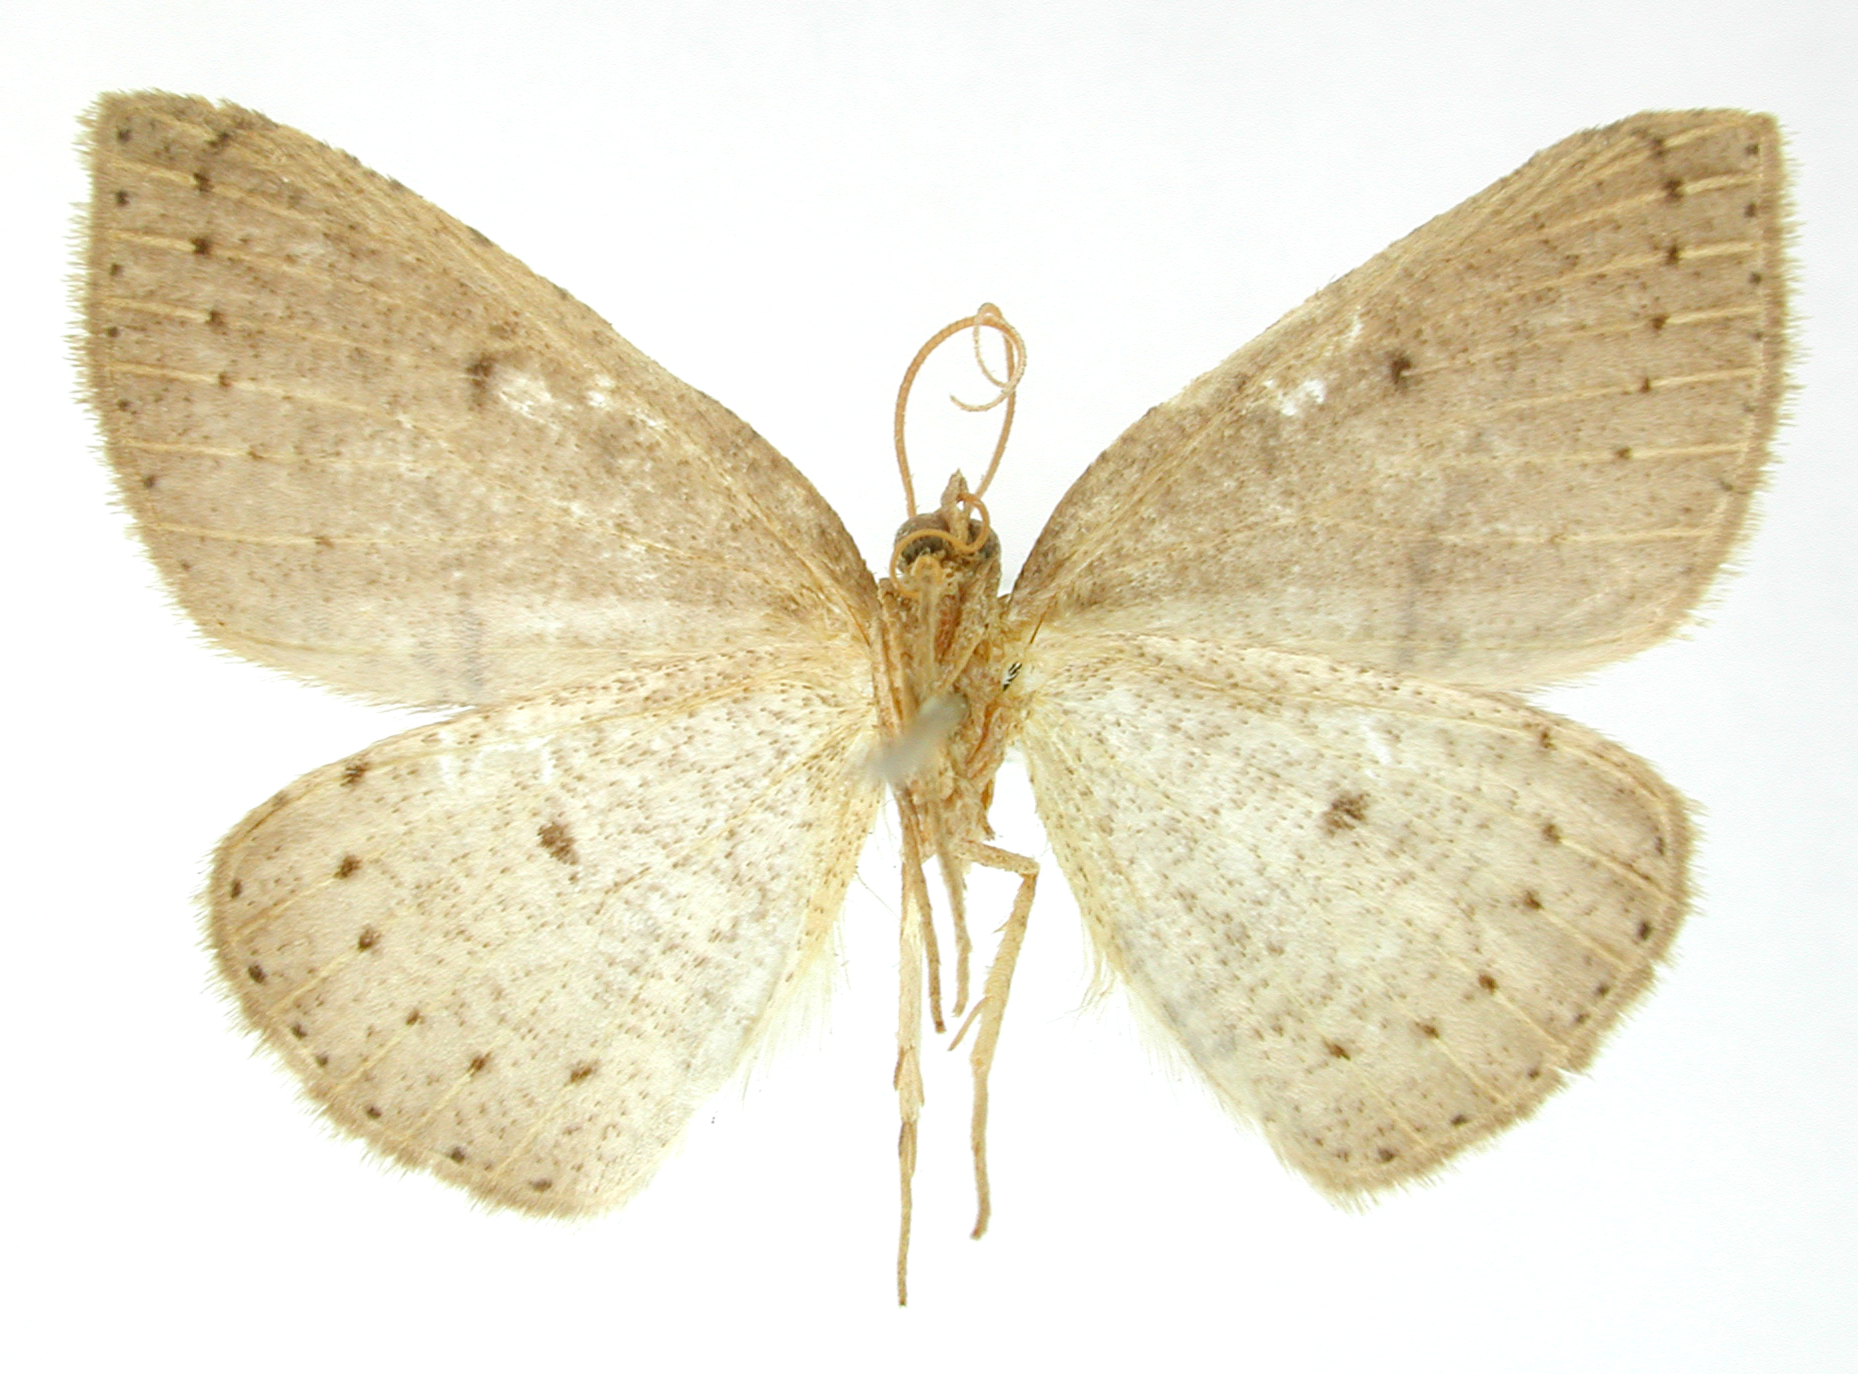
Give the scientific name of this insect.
Thamnonoma cecinna
